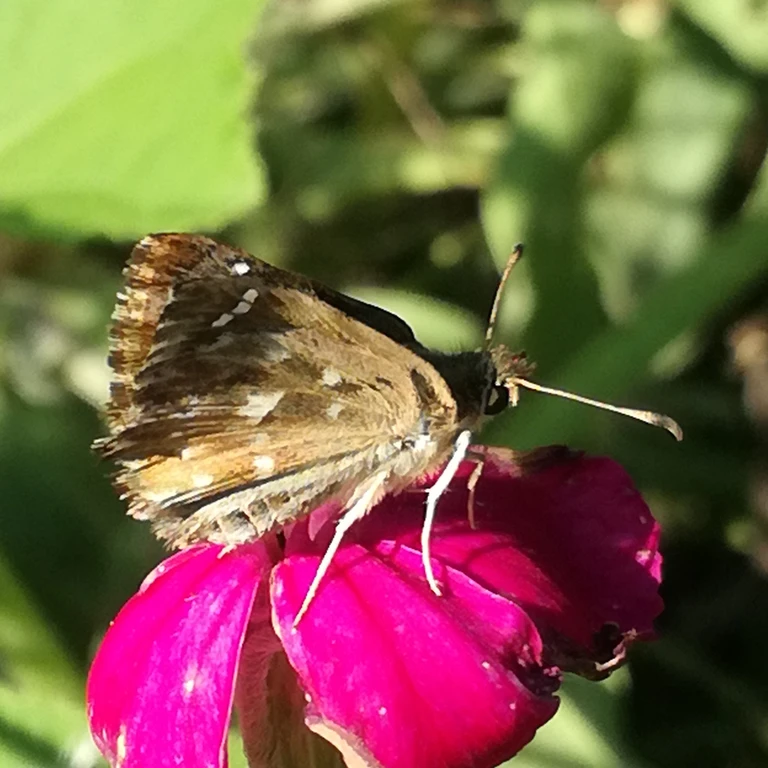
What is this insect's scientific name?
Carcharodus alceae
